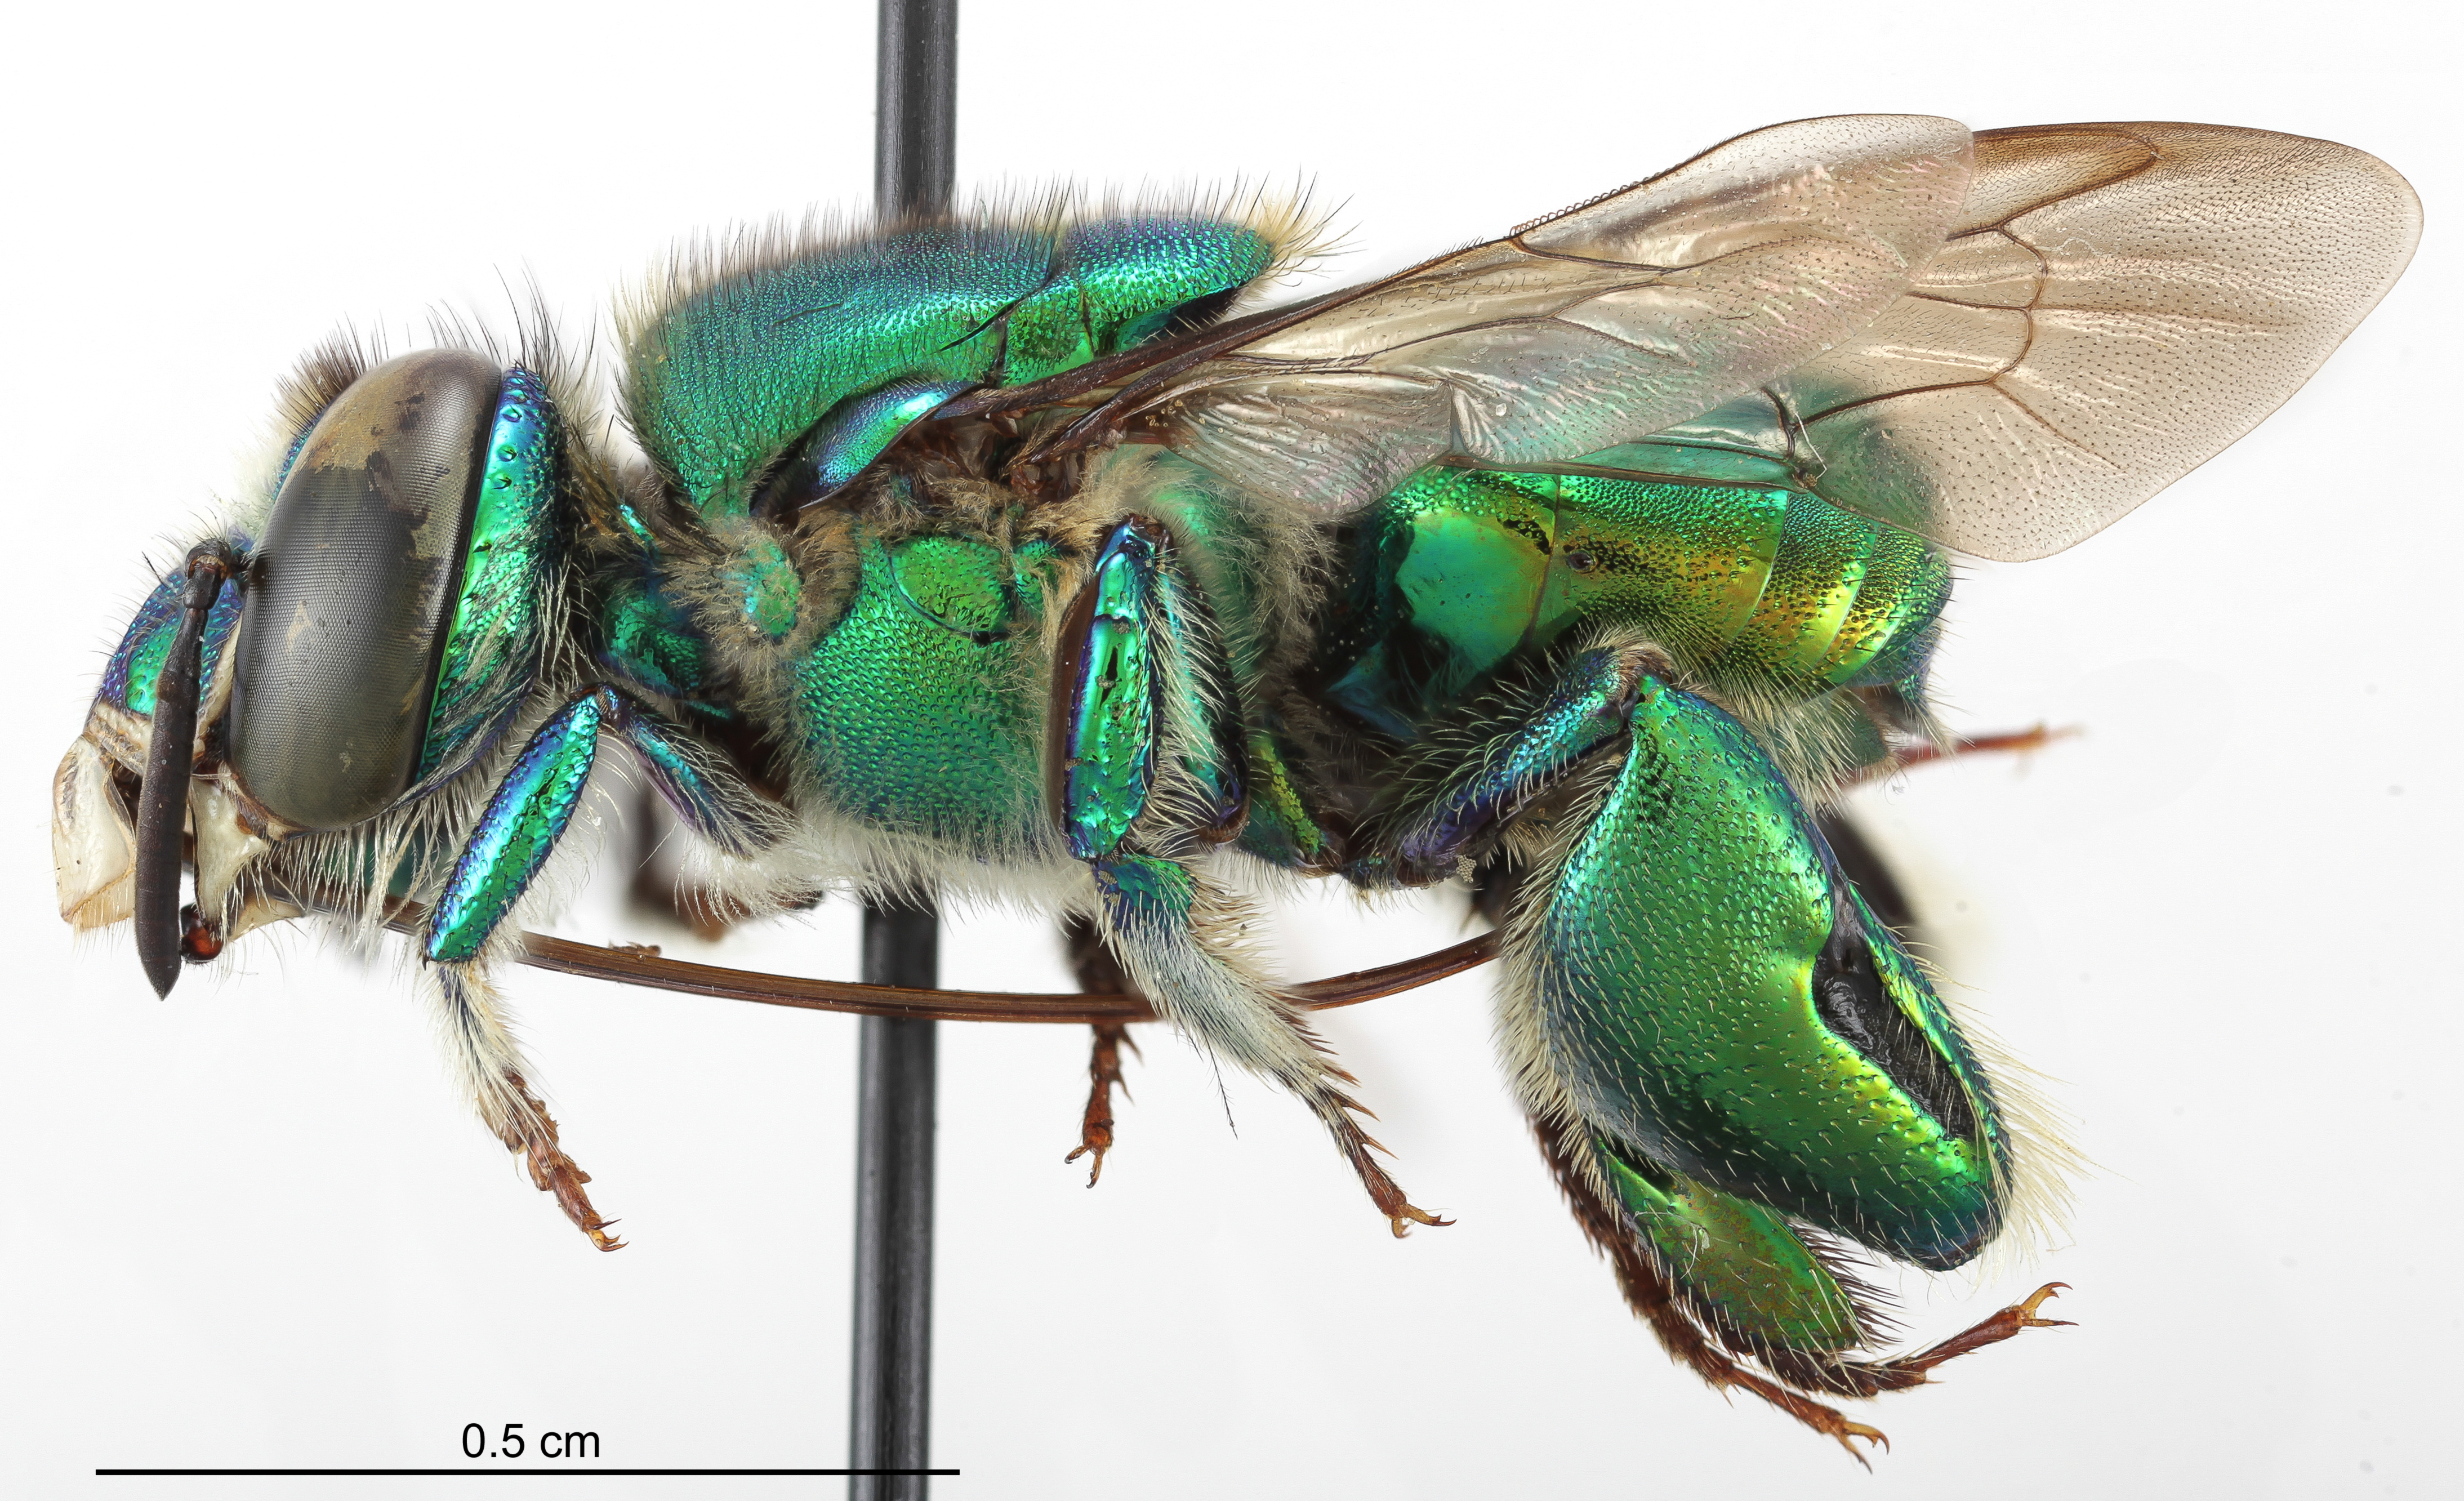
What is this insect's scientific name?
Euglossa laevicincta
